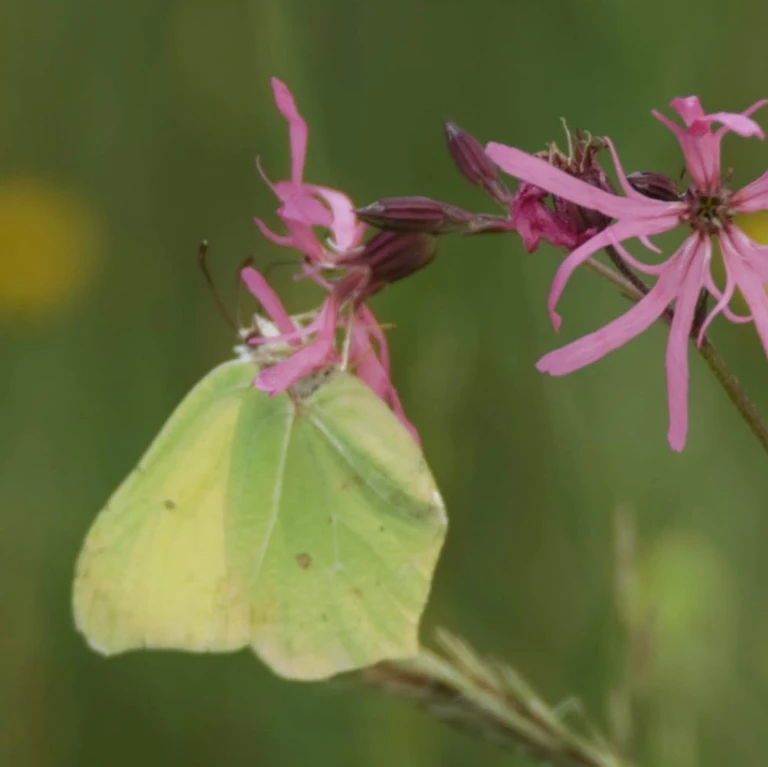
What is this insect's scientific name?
Gonepteryx rhamni
